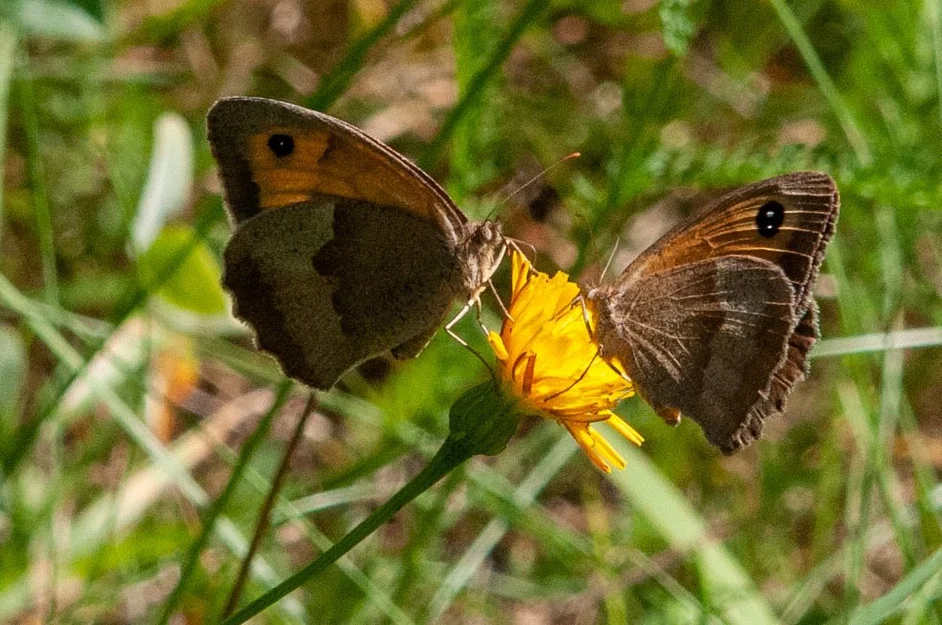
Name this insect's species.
Maniola jurtina
